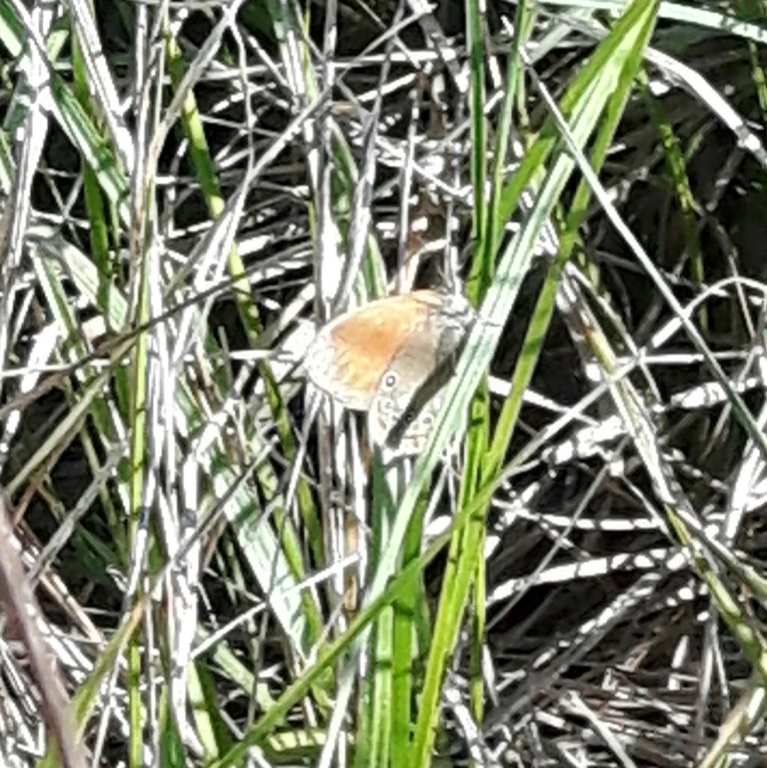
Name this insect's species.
Coenonympha glycerion (also Coenonympha iphis)
